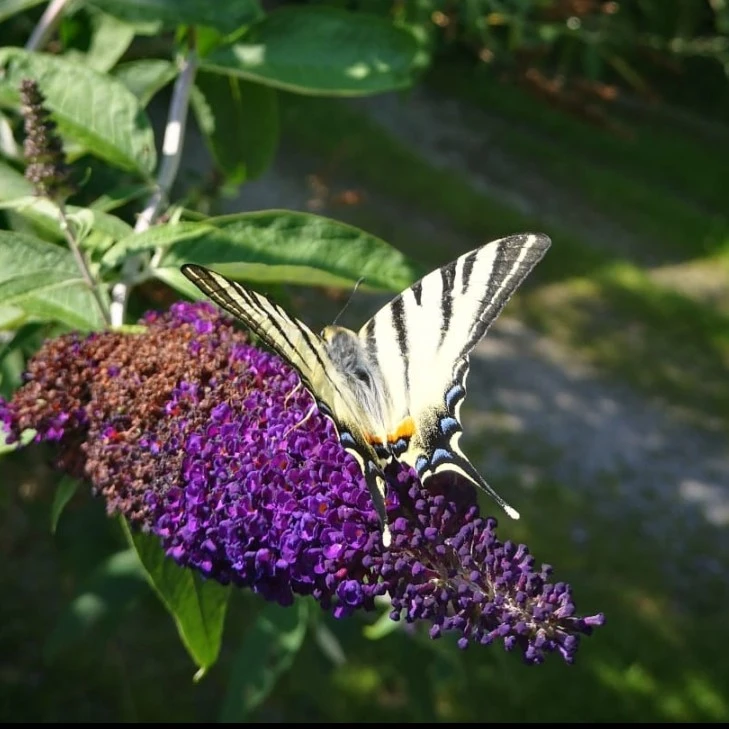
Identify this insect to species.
Iphiclides podalirius
